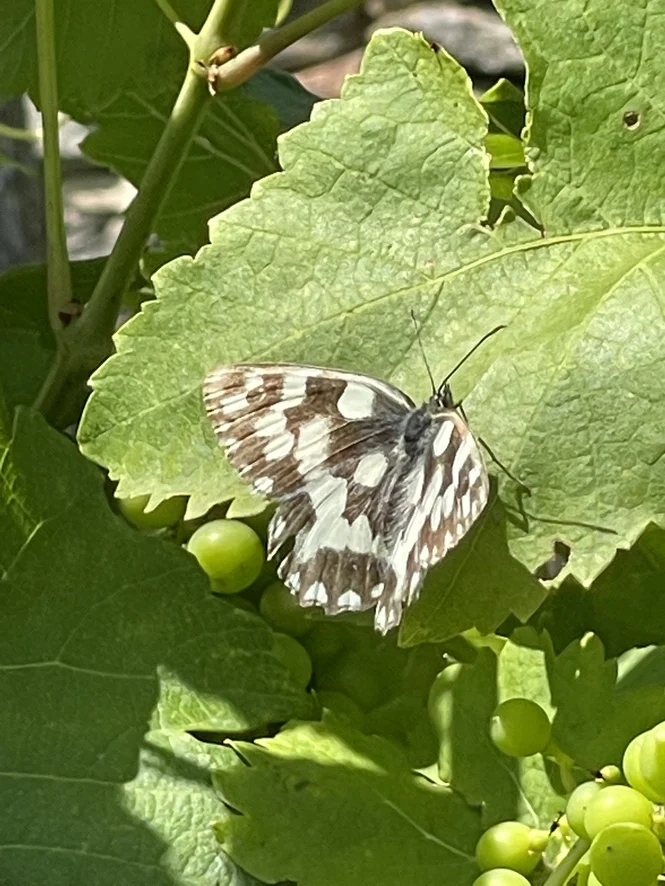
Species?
Melanargia galathea
